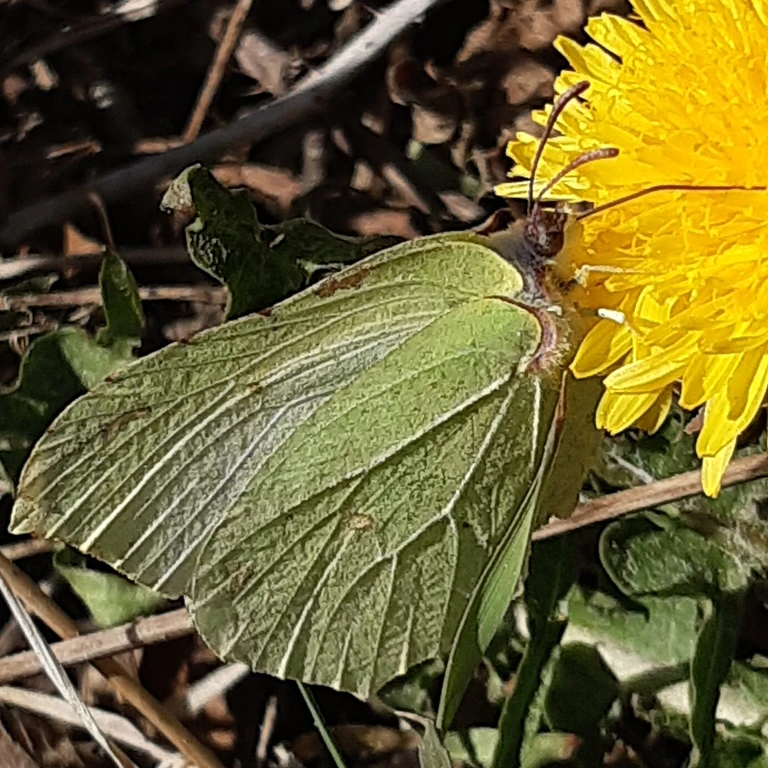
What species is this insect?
Gonepteryx rhamni
